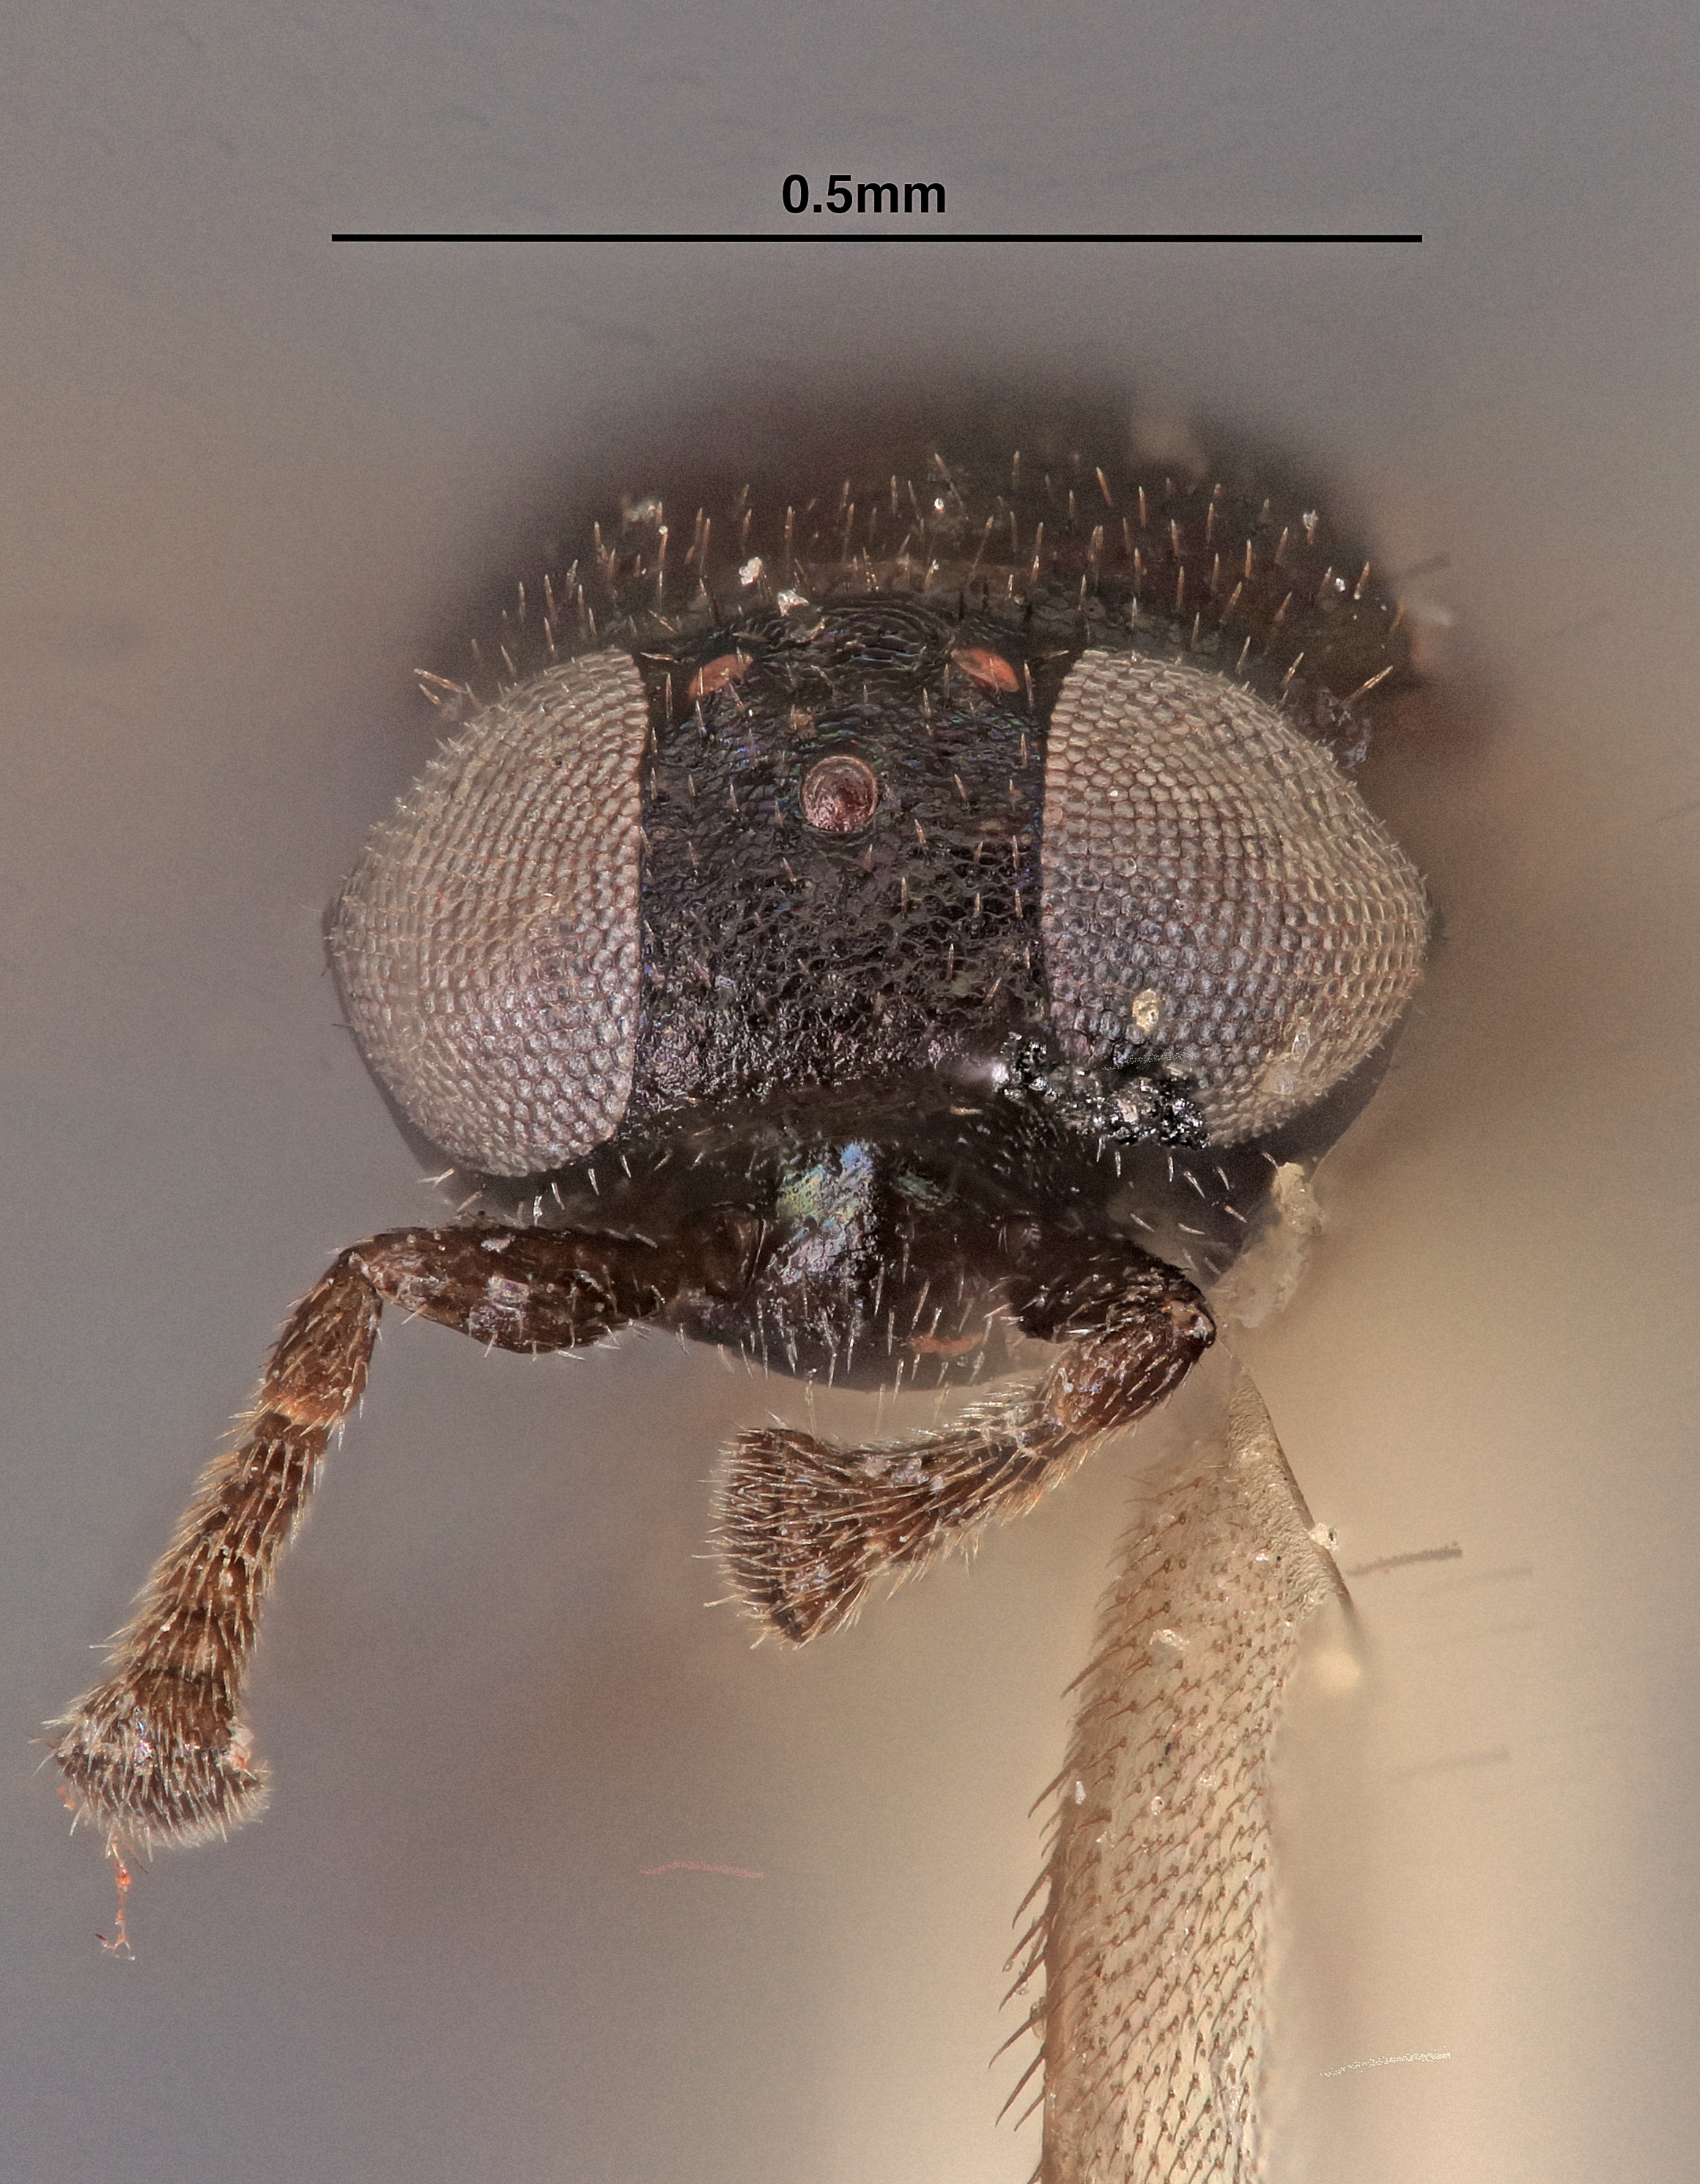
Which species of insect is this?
Coelopencyrtus hylaeoleter
